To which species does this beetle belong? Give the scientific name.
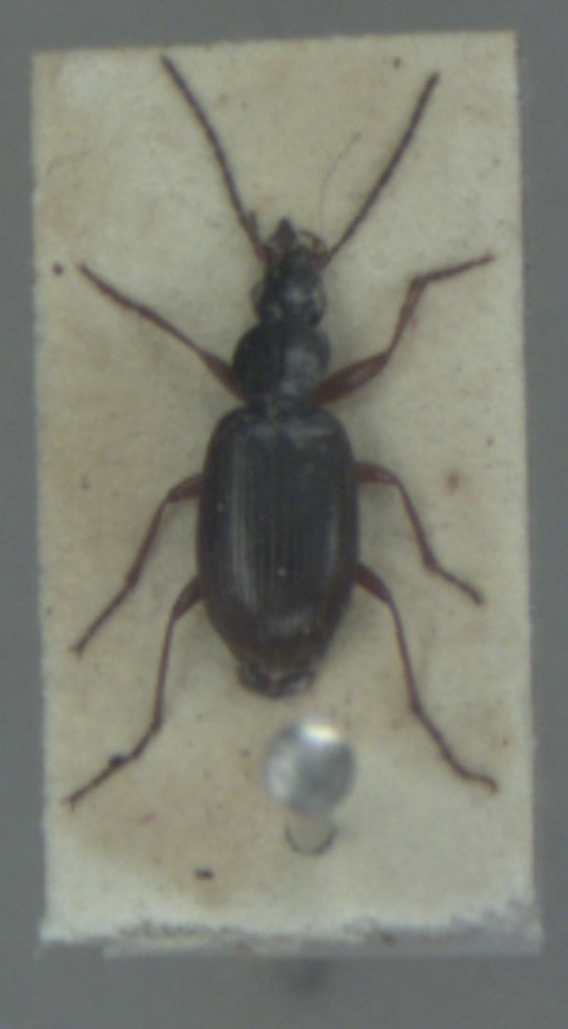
Agonum thoreyi
